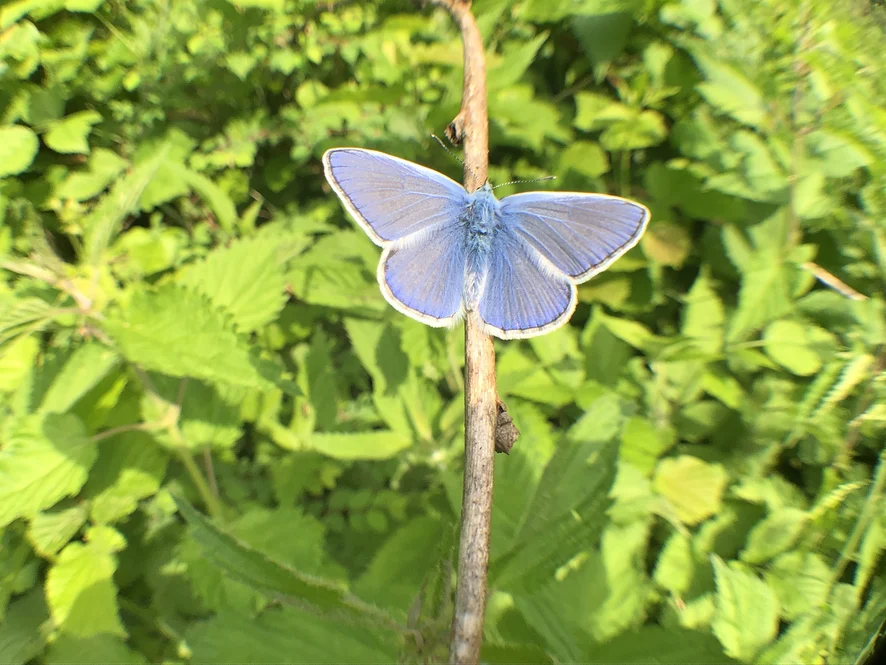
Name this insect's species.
Polyommatus icarus
